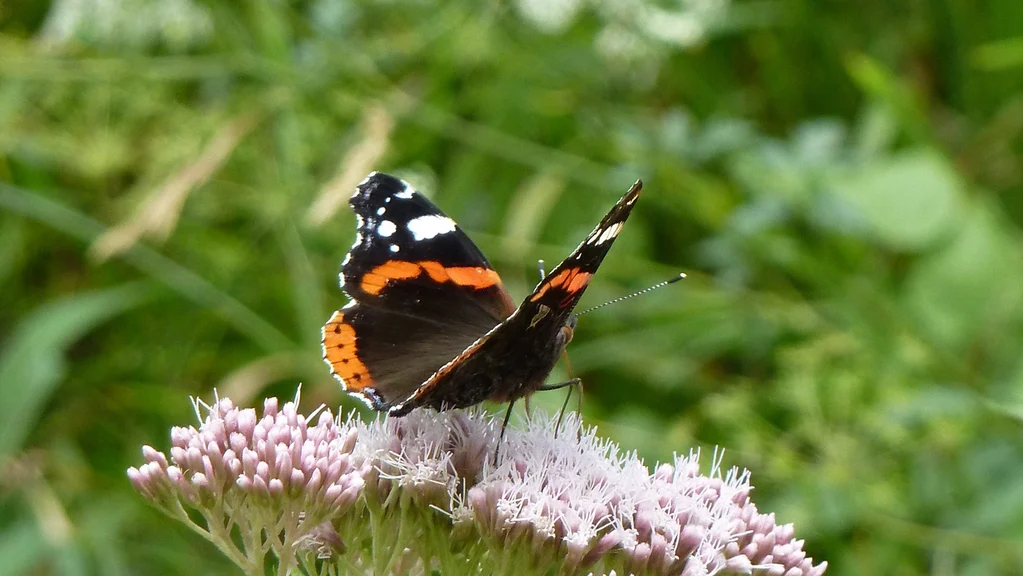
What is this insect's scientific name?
Vanessa atalanta
